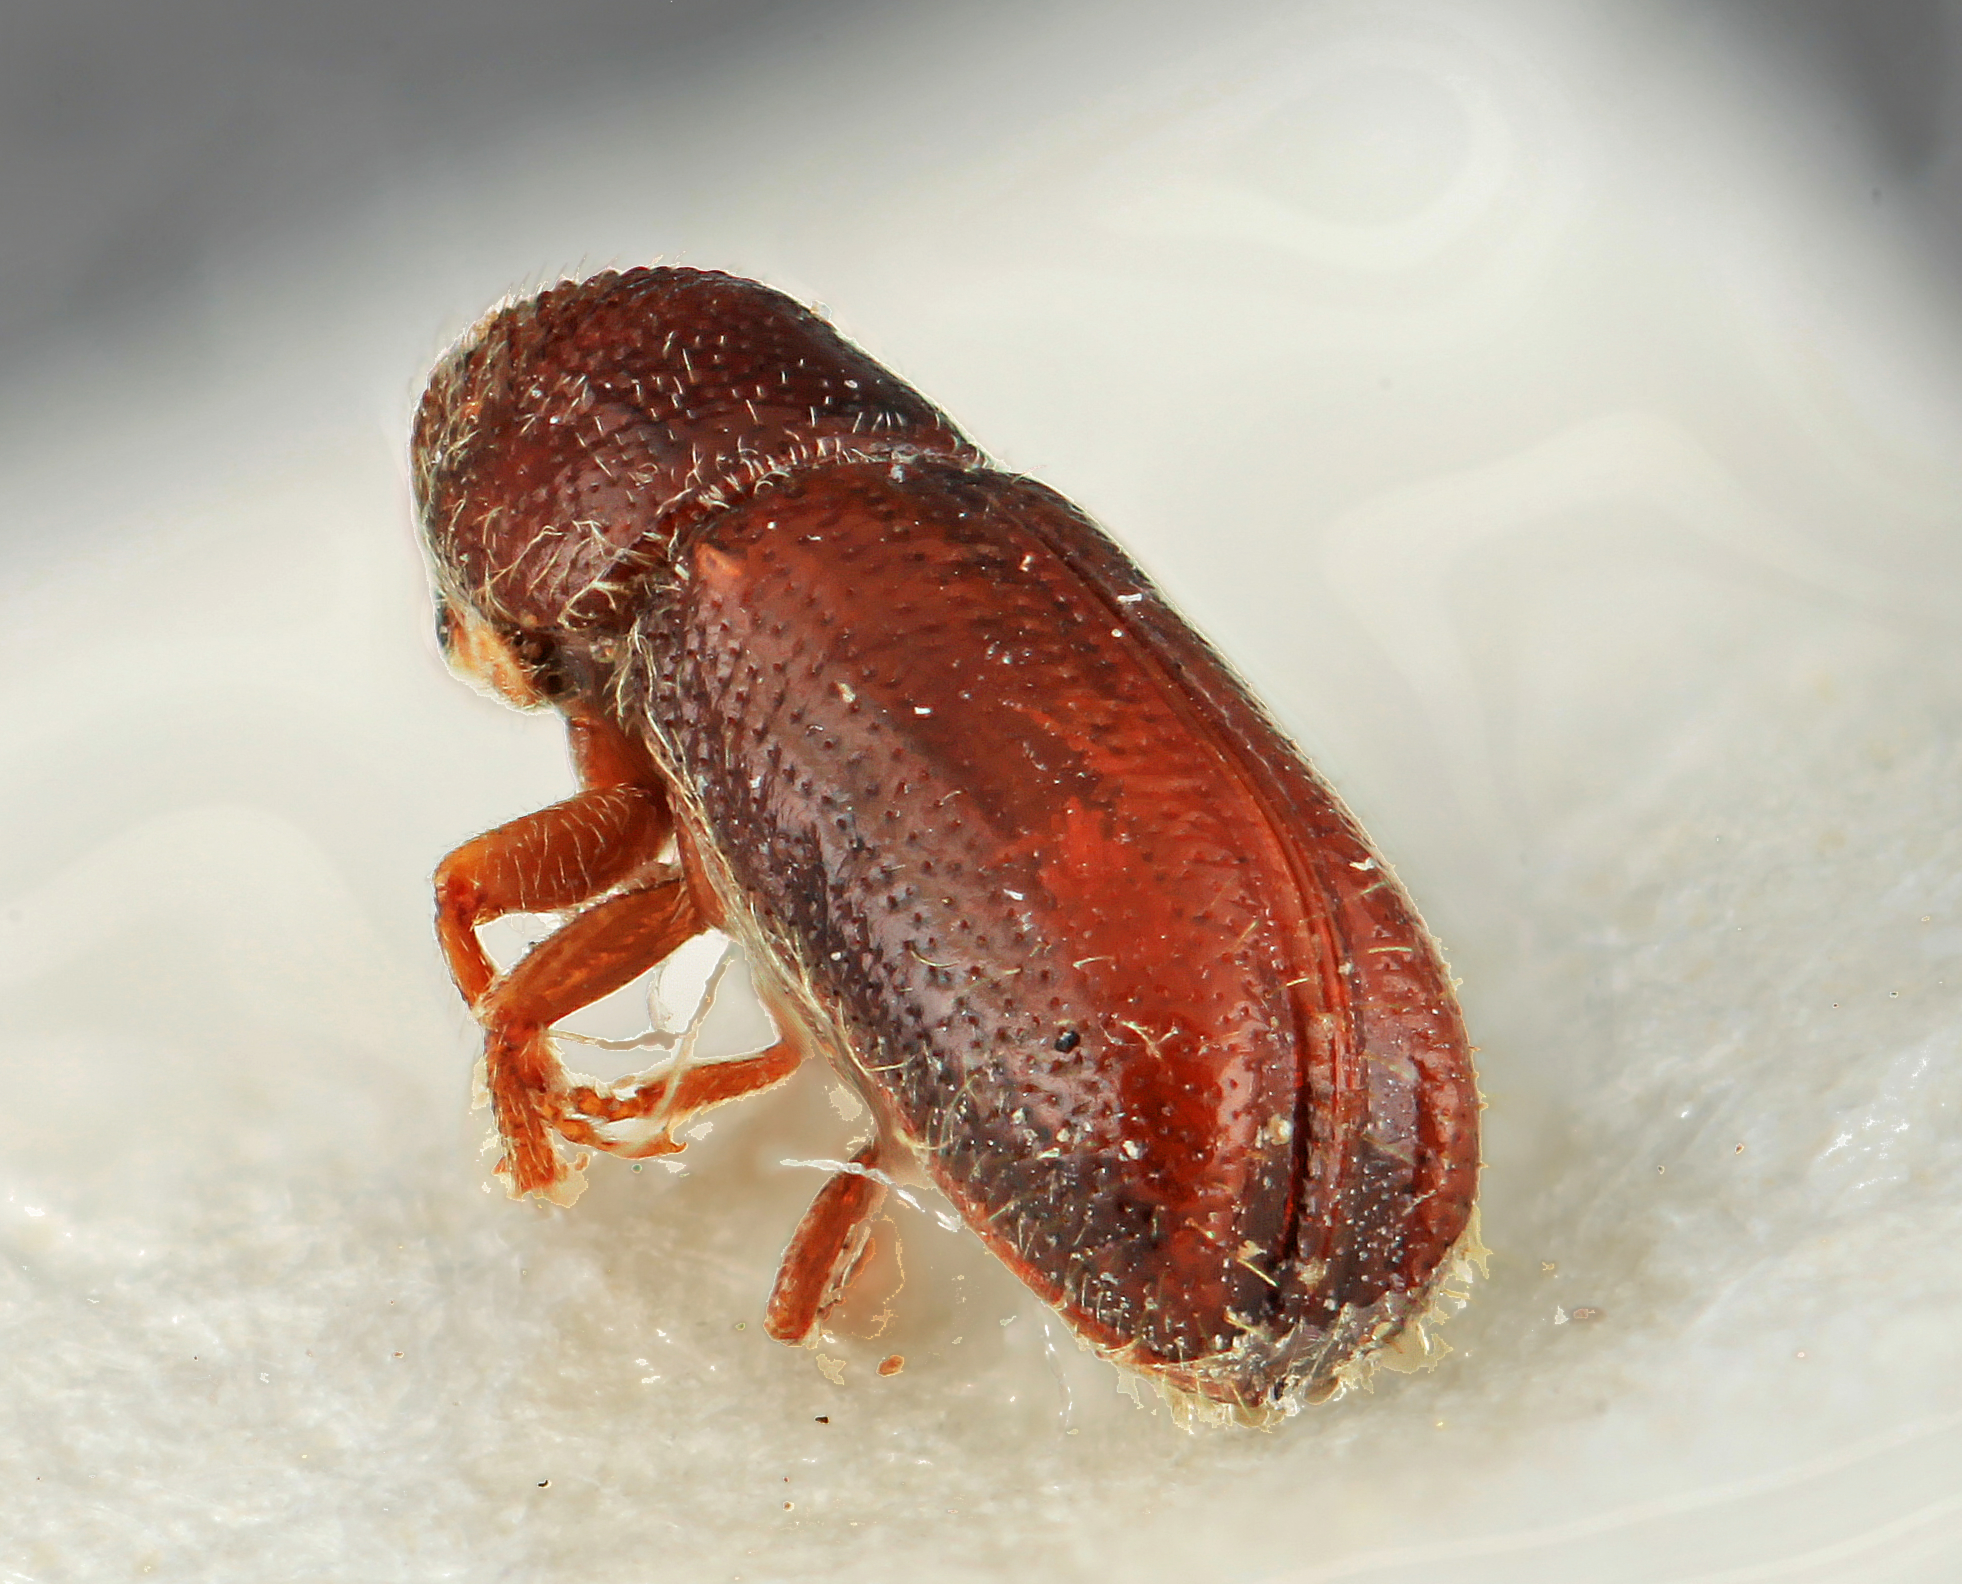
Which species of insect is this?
Pityophthorus tucumanensis
